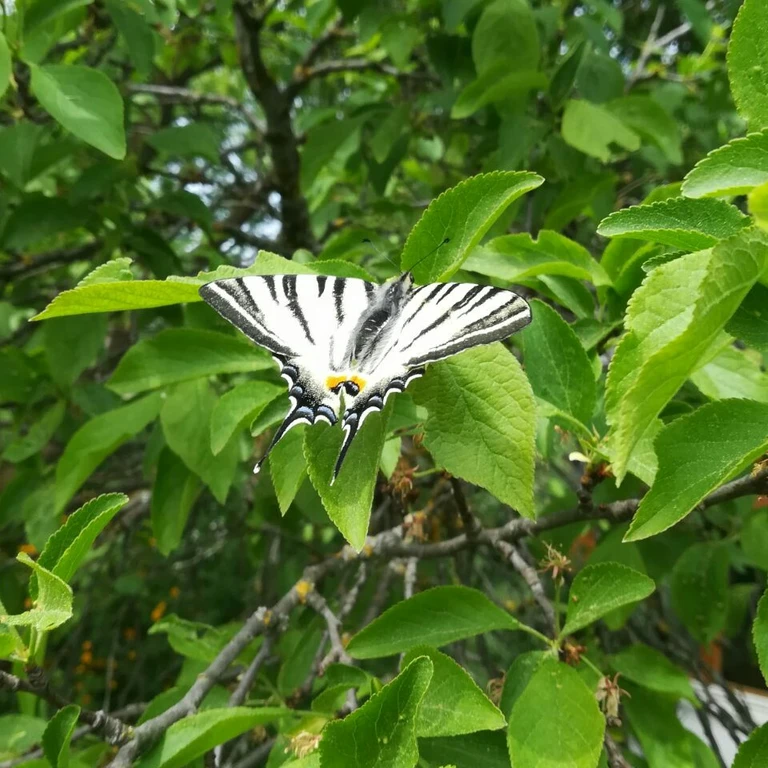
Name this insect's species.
Iphiclides podalirius
